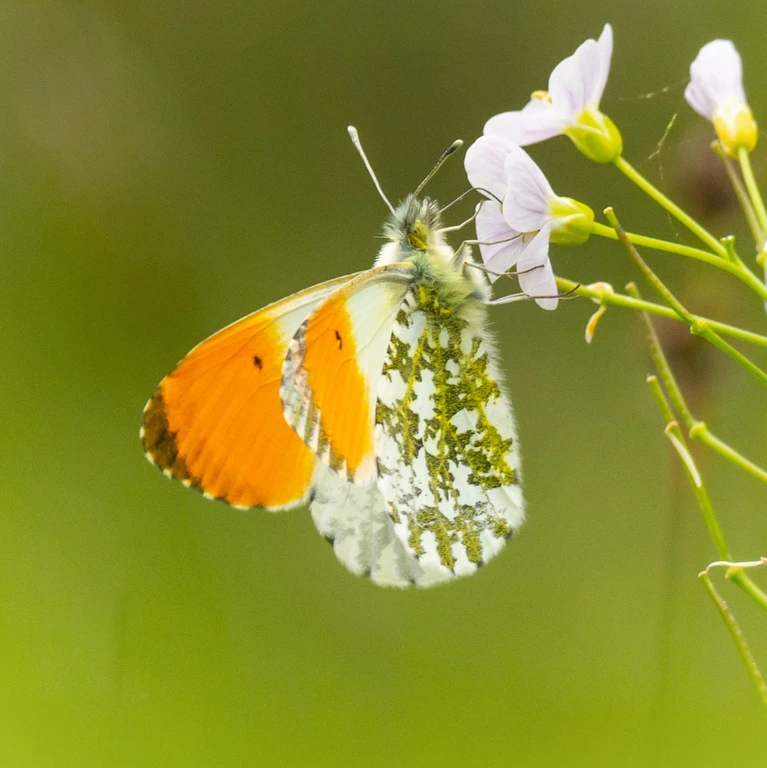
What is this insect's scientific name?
Anthocharis cardamines
